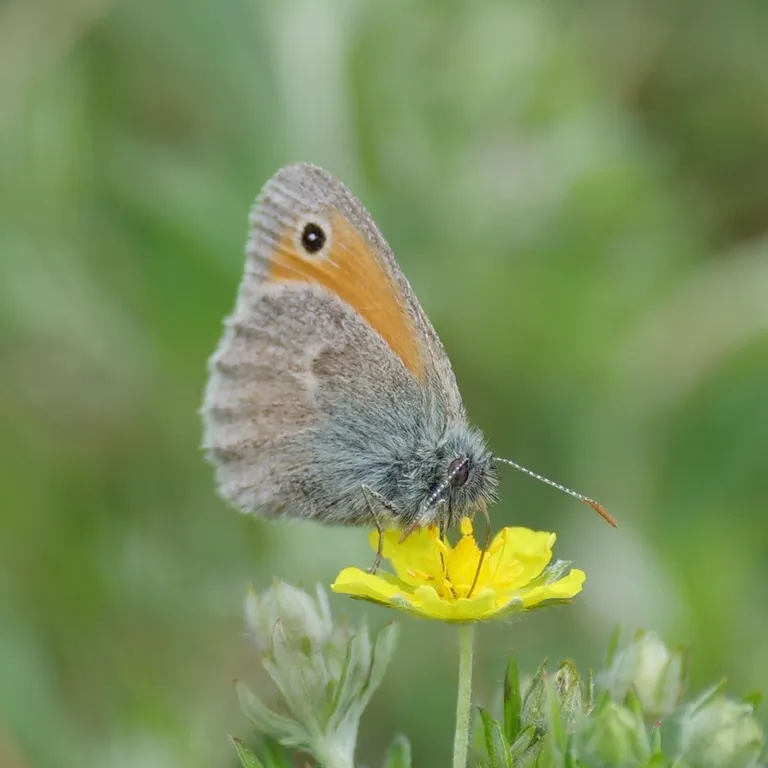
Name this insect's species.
Coenonympha pamphilus
